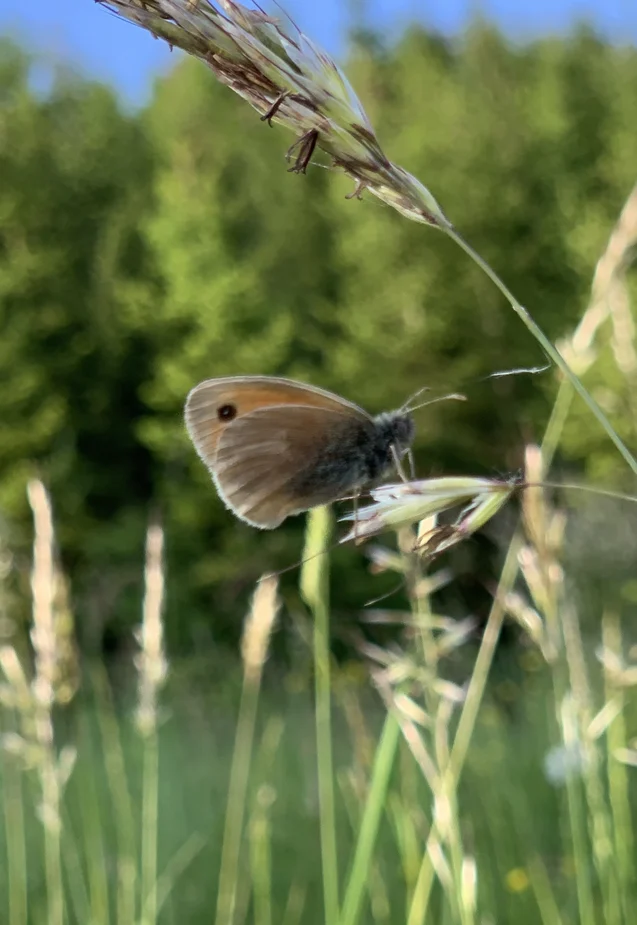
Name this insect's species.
Coenonympha pamphilus
